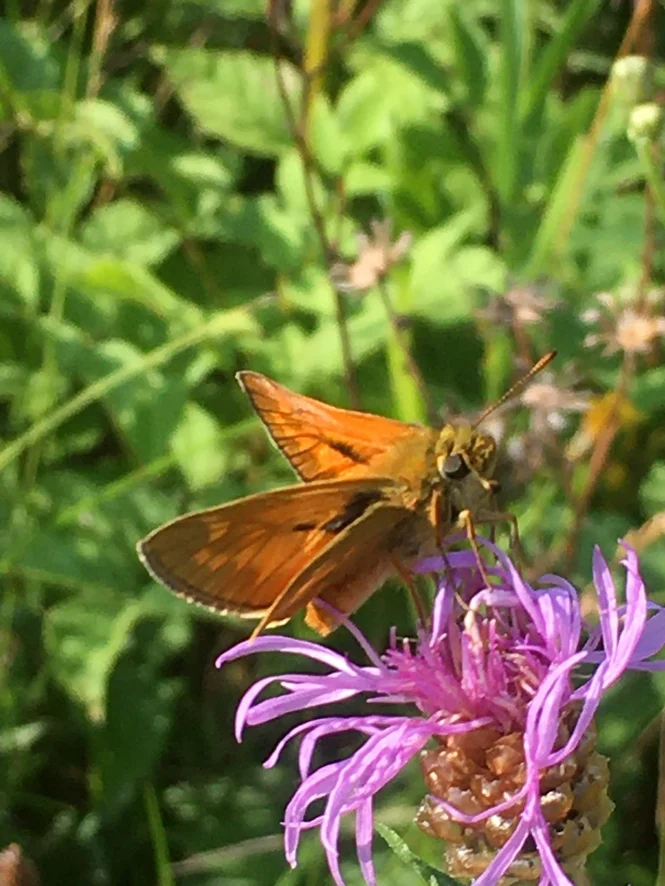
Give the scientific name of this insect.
Ochlodes sylvanus (also Ochlodes venata)
